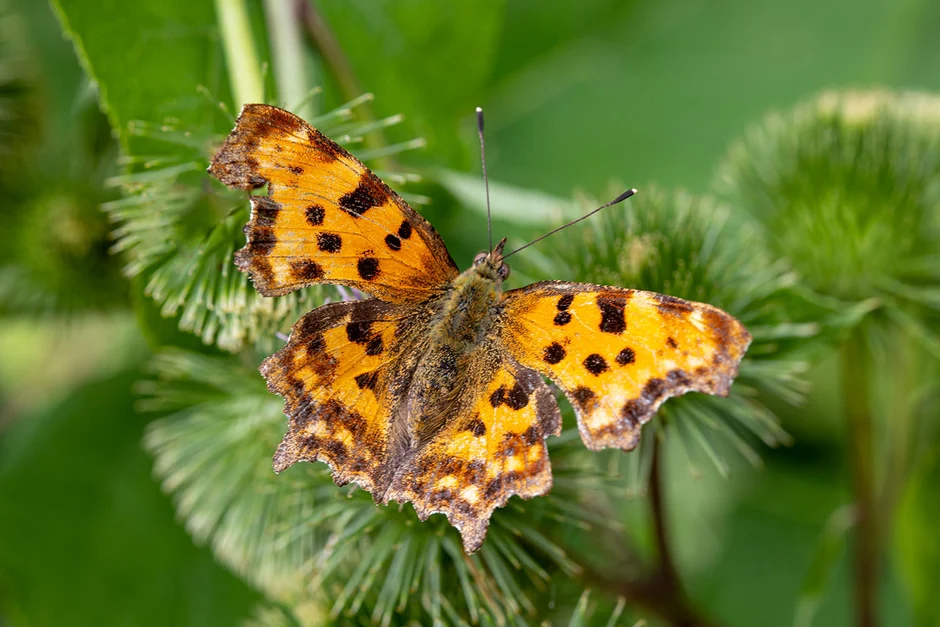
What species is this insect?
Polygonia c-album
